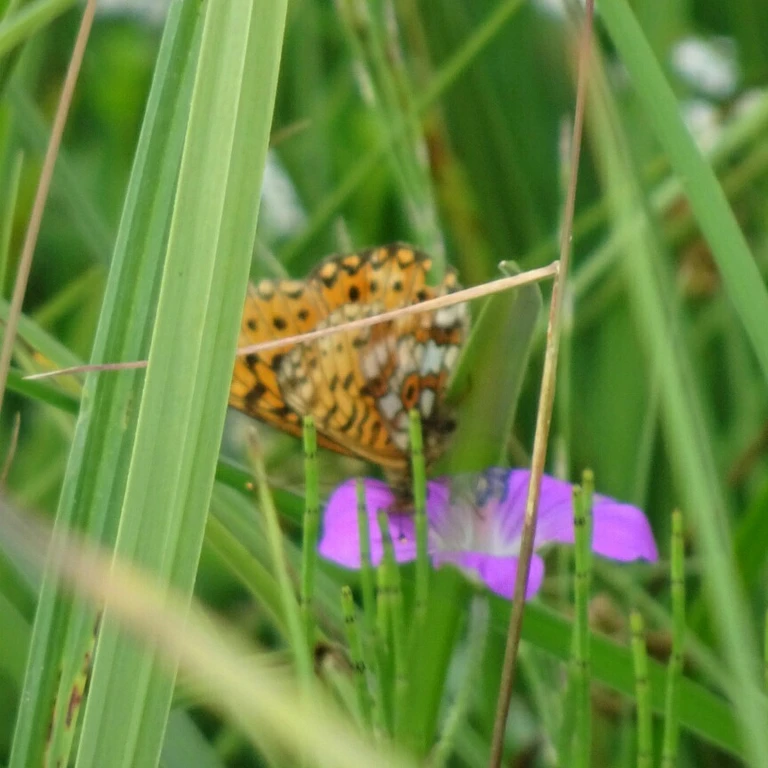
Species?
Brenthis ino
